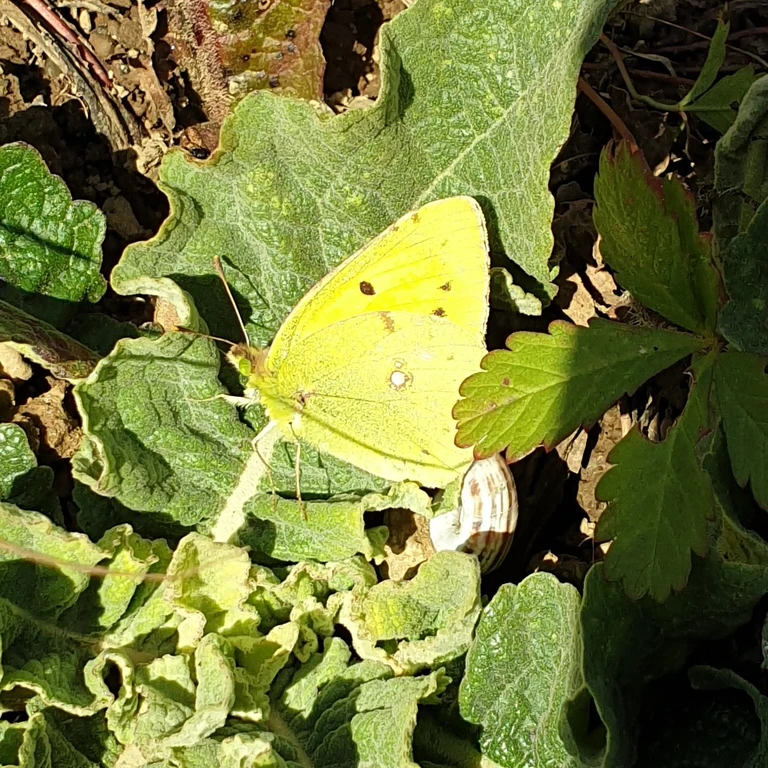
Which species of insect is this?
Colias croceus
